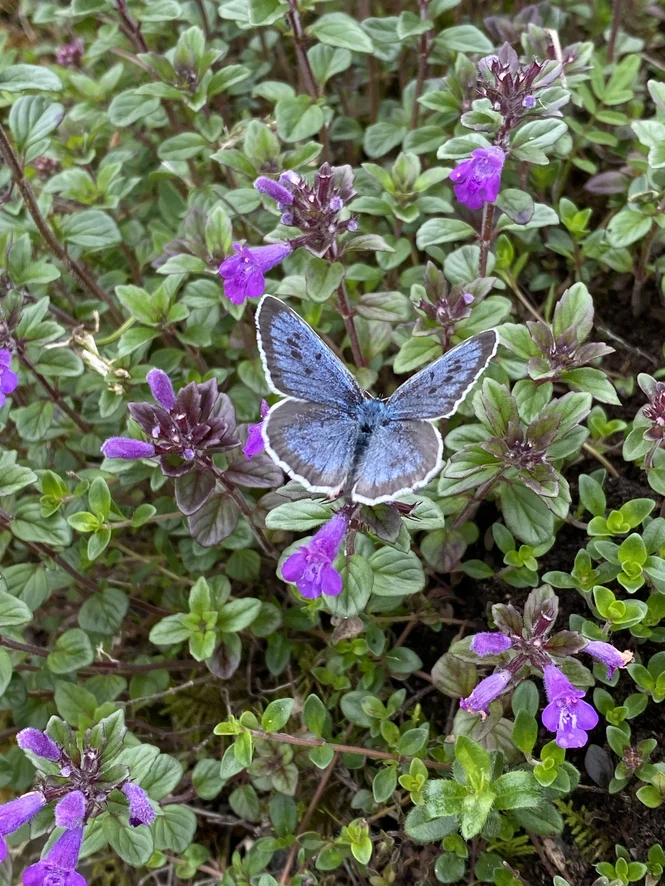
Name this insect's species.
Phengaris arion (also Maculinea arion)
